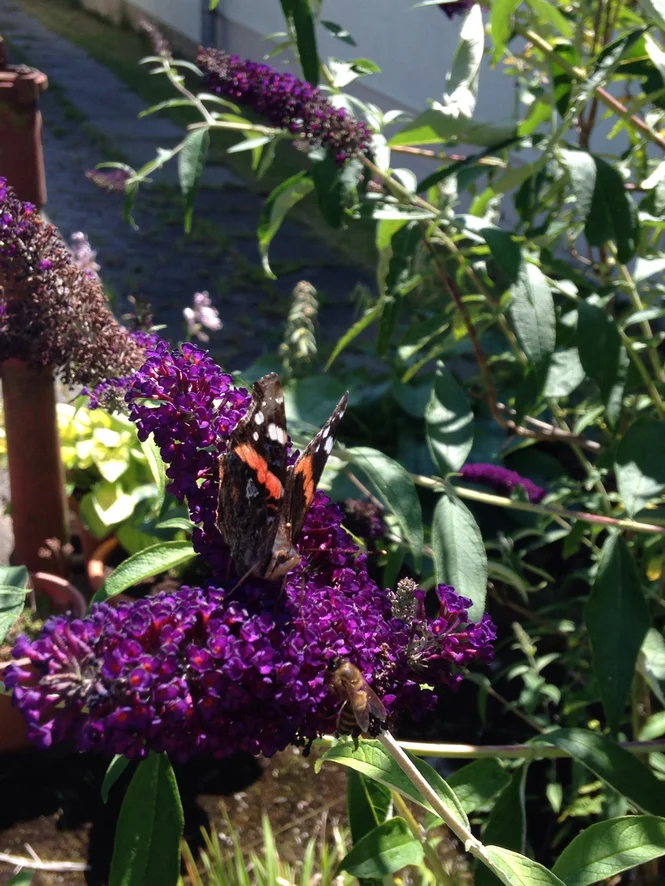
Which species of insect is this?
Vanessa atalanta
